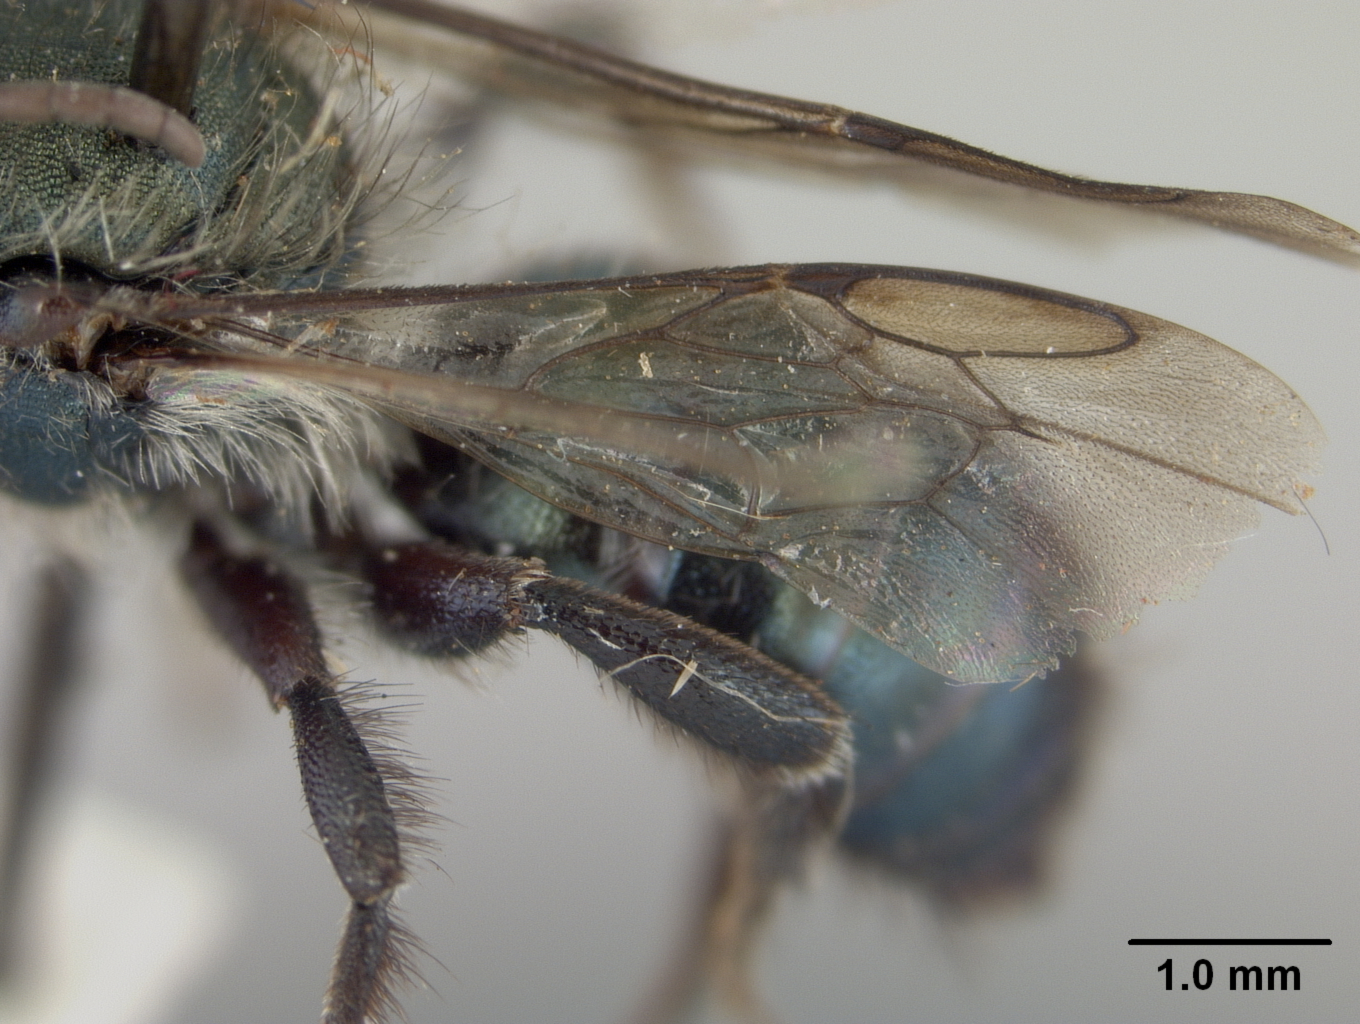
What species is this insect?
Osmia hemera
